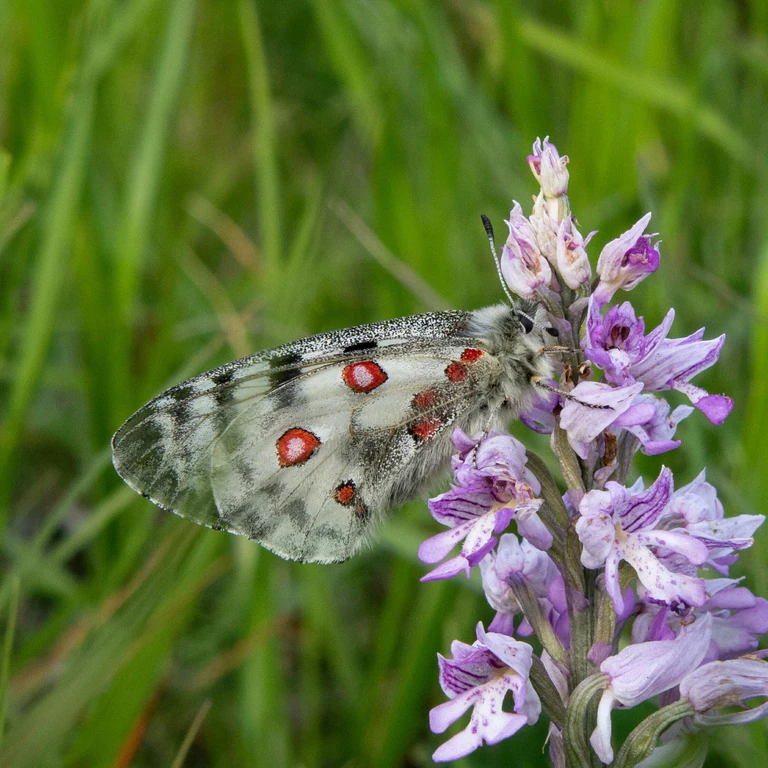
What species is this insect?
Parnassius apollo
